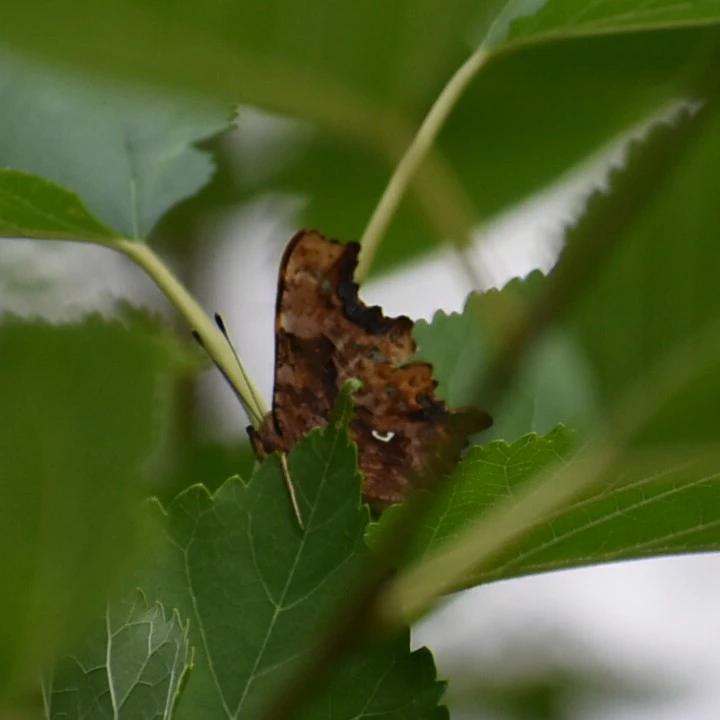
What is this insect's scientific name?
Polygonia c-album
